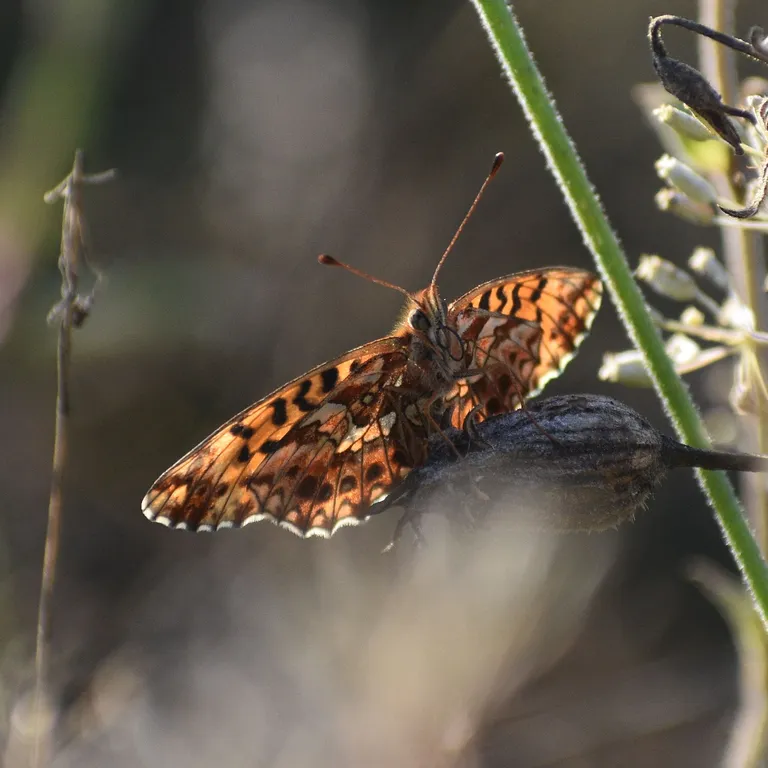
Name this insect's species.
Boloria dia
